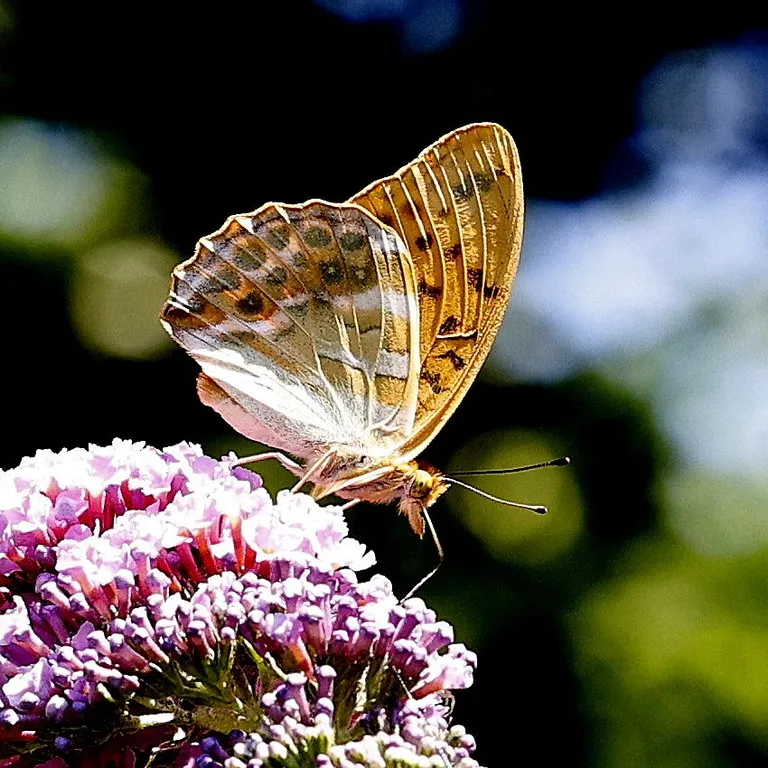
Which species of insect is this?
Argynnis paphia
